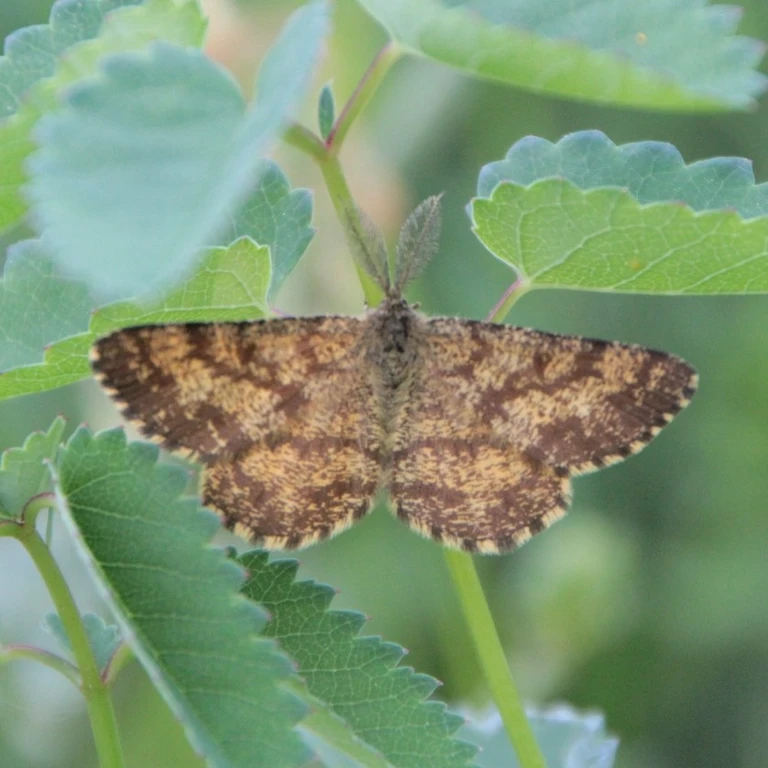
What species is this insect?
Ematurga atomaria
